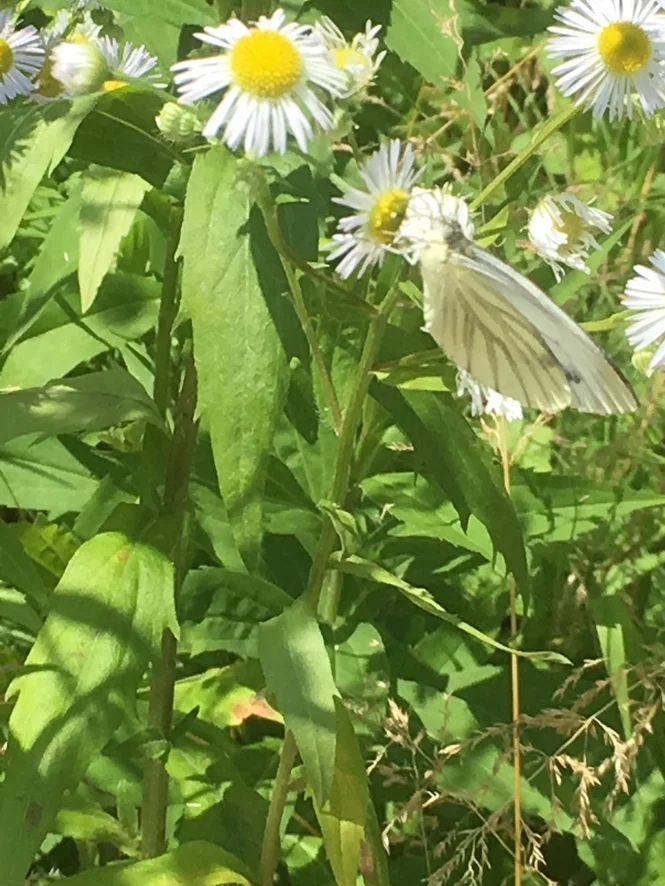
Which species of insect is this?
Pieris napi
